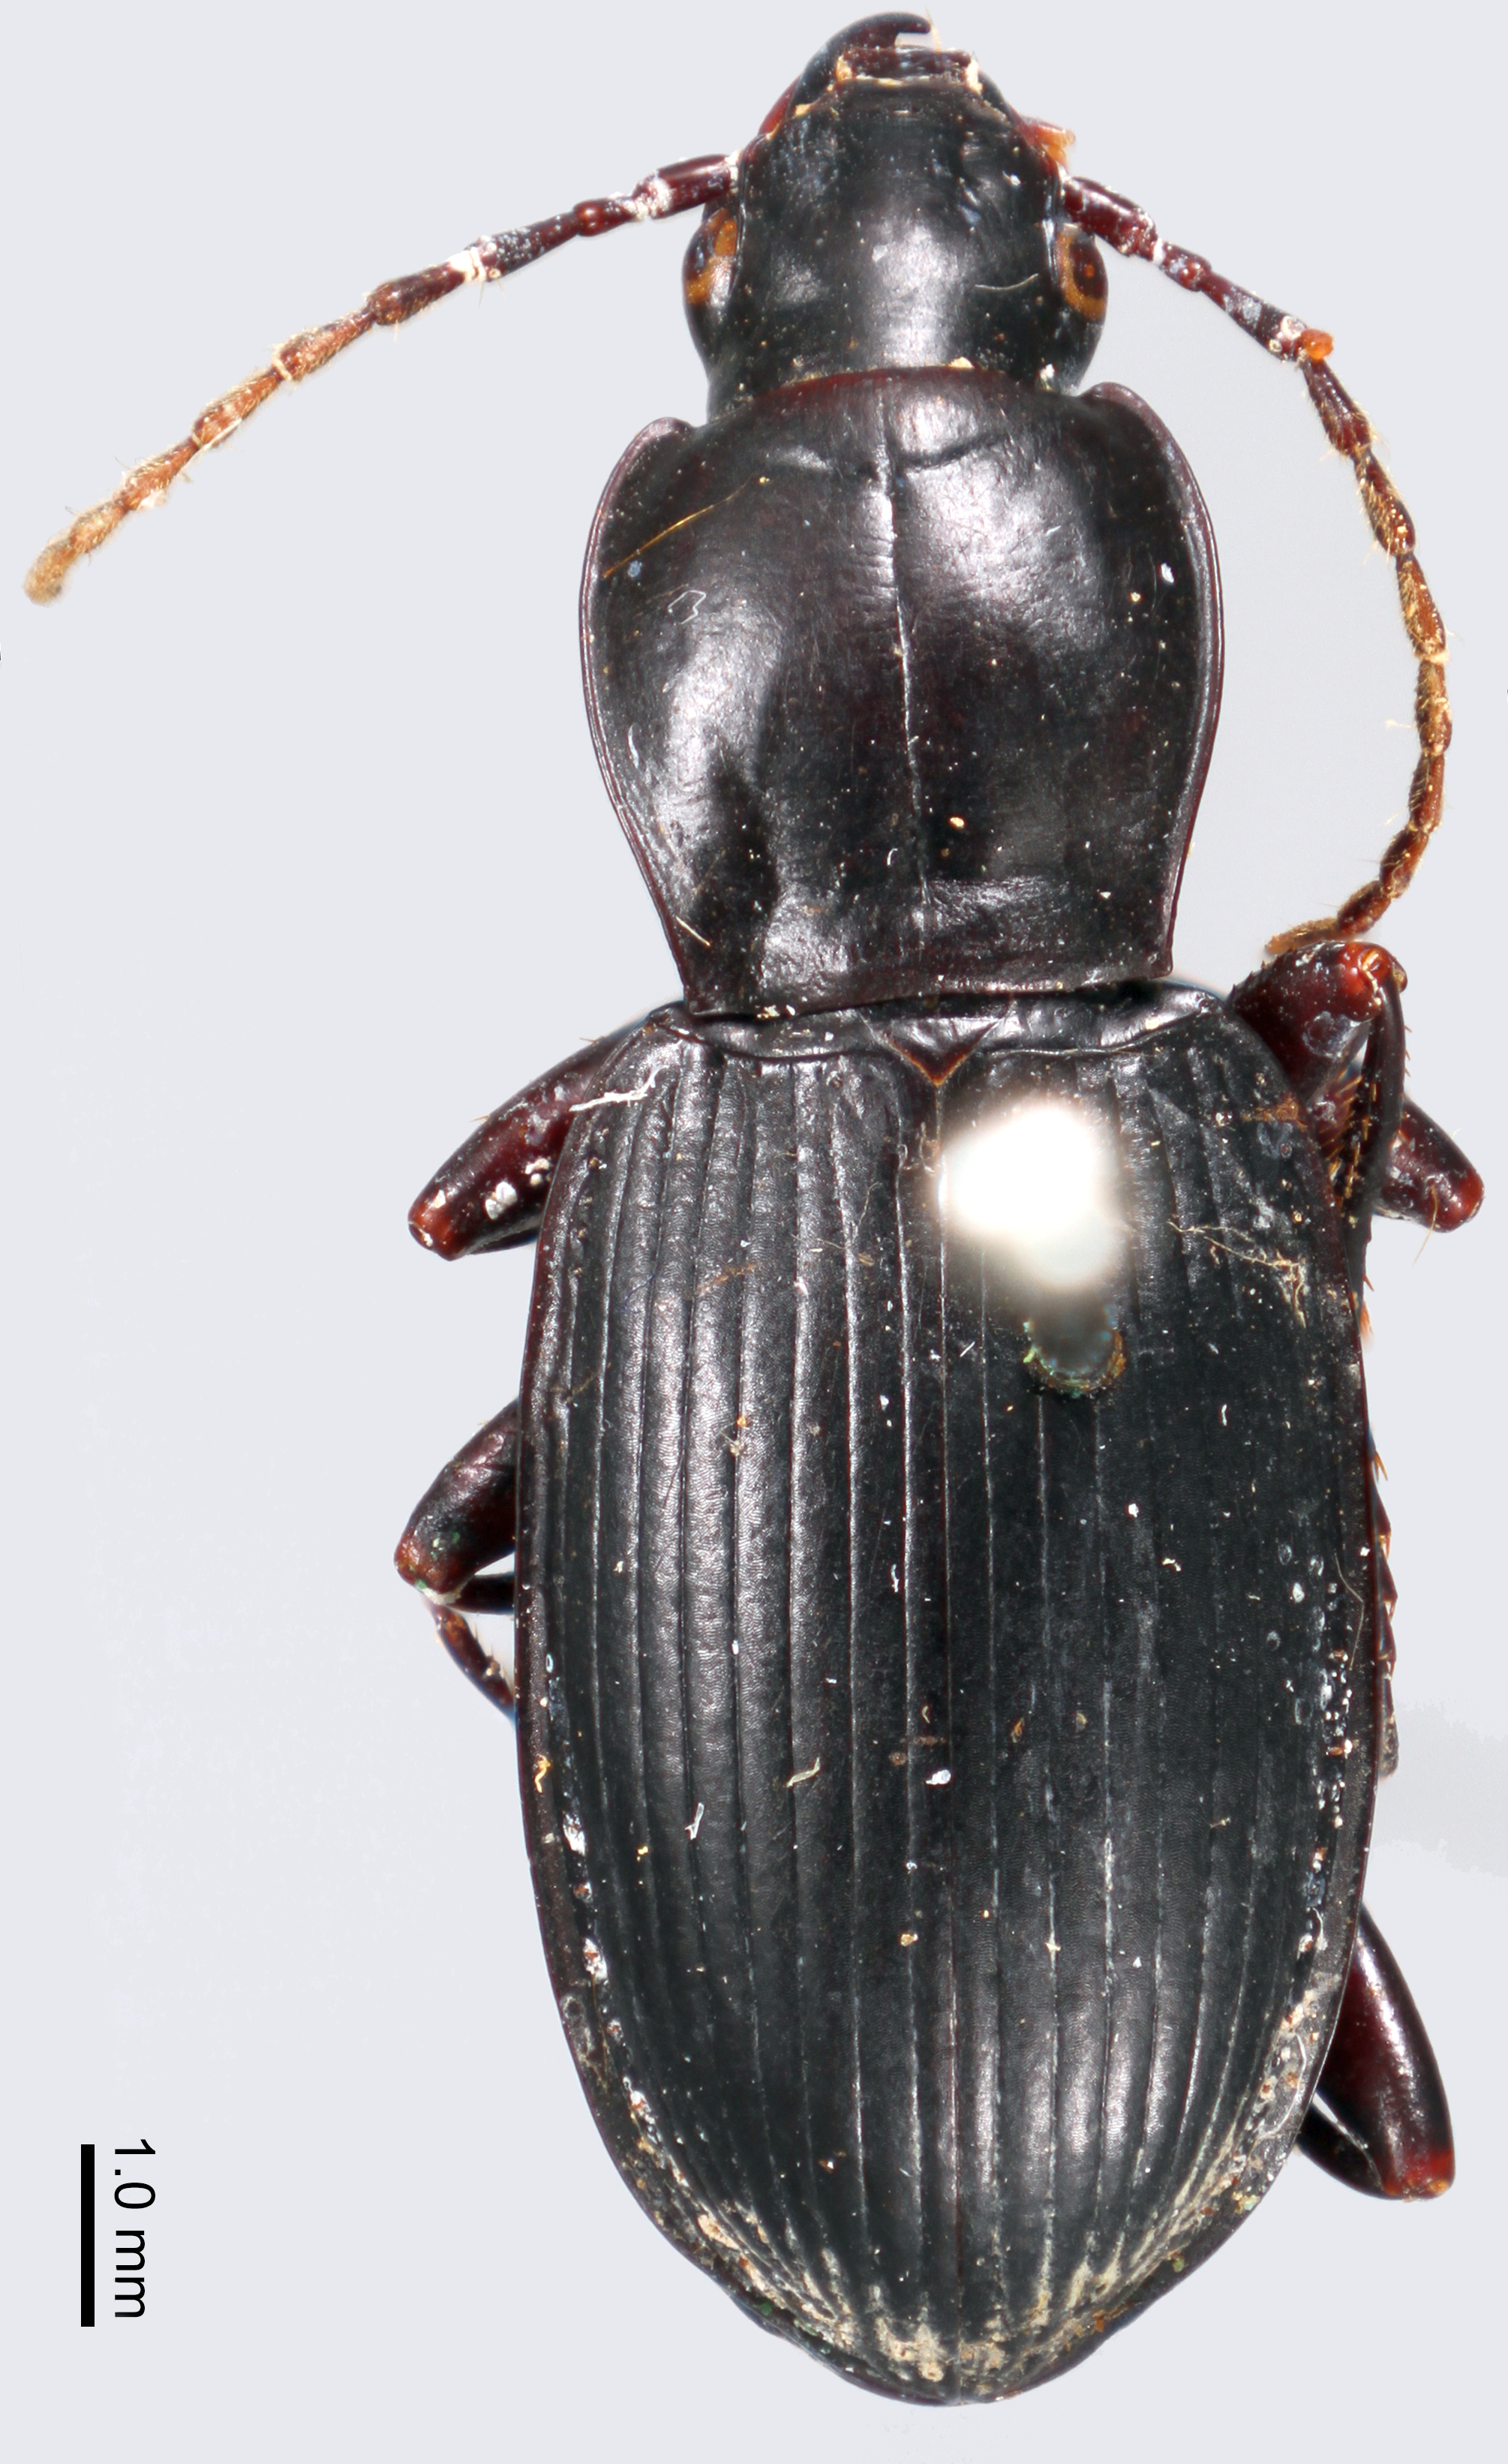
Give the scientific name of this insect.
Pterostichus annosus
